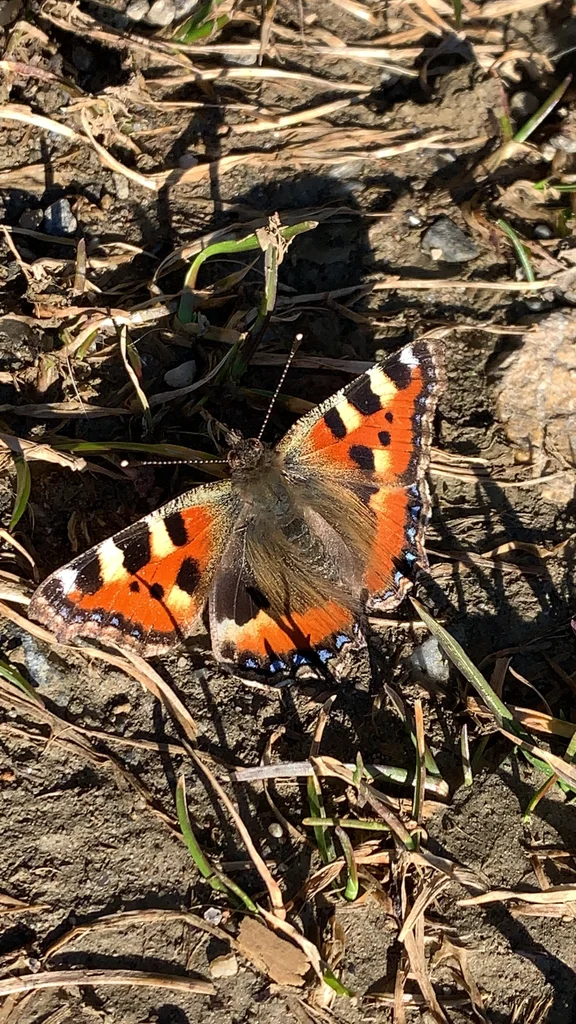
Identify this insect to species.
Aglais urticae
